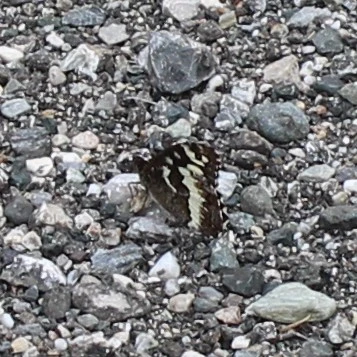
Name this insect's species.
Brintesia circe
